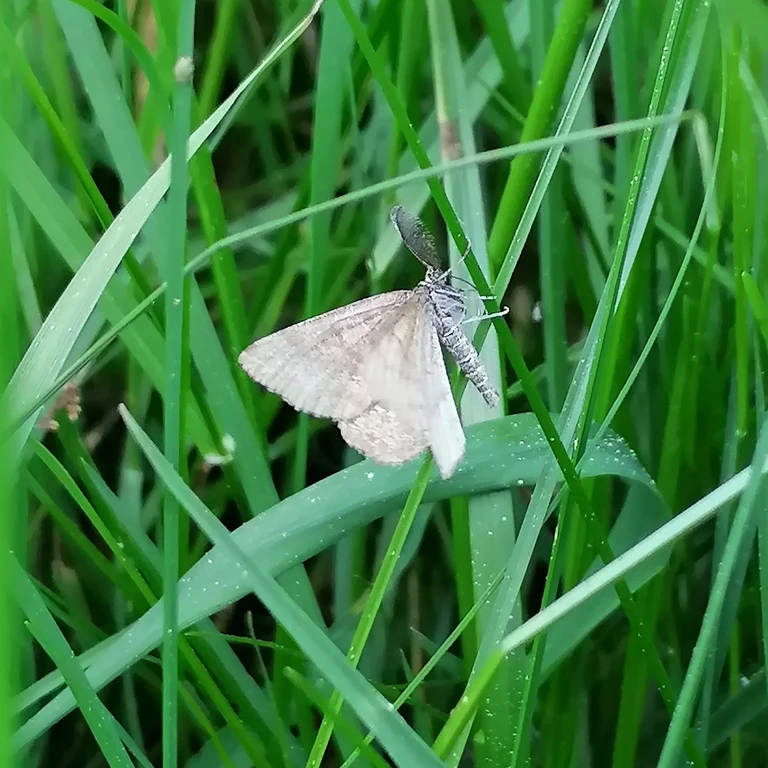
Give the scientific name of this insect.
Ematurga atomaria
